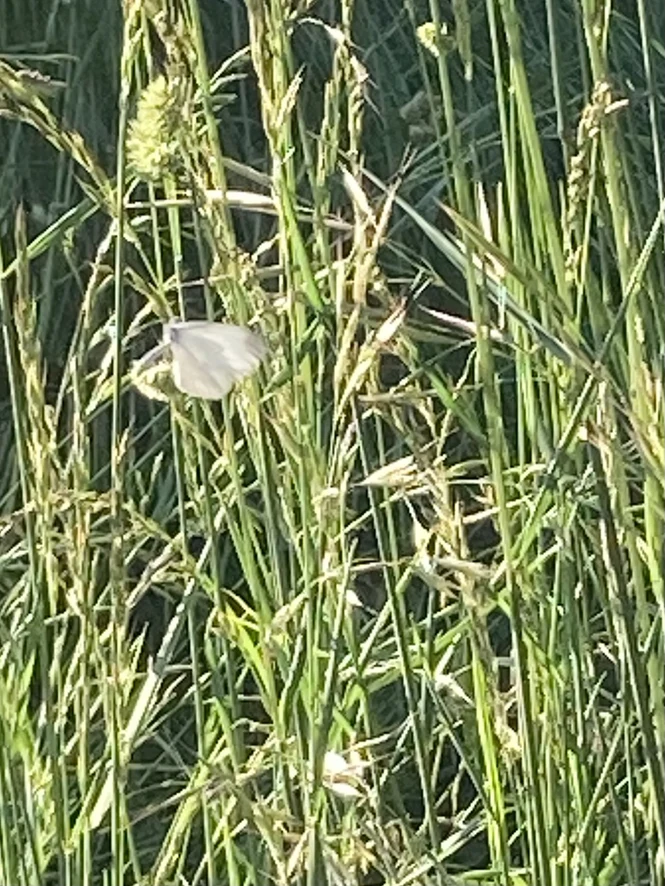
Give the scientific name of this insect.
Leptidea sinapis/juvernica
